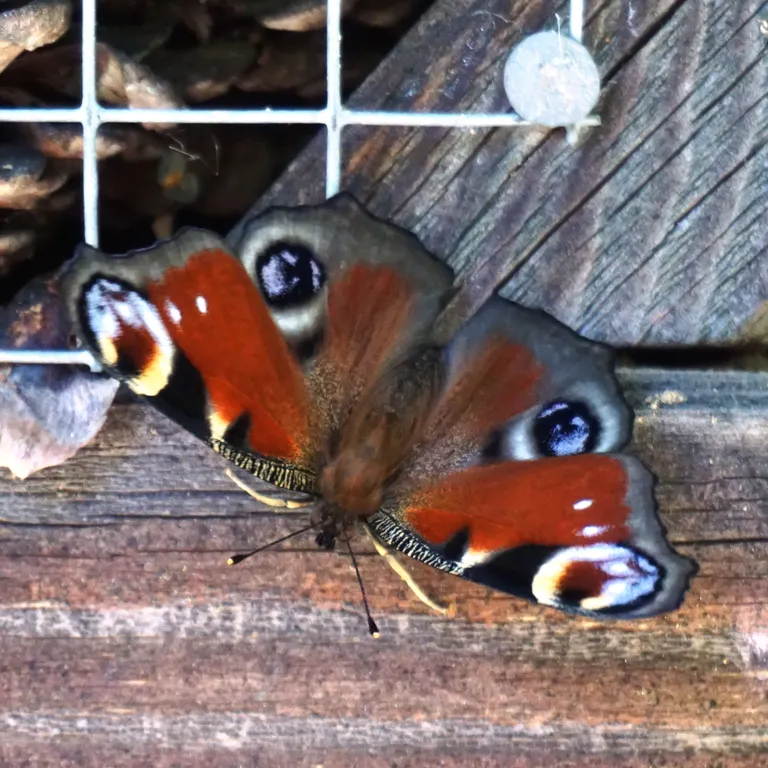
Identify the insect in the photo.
Aglais io
